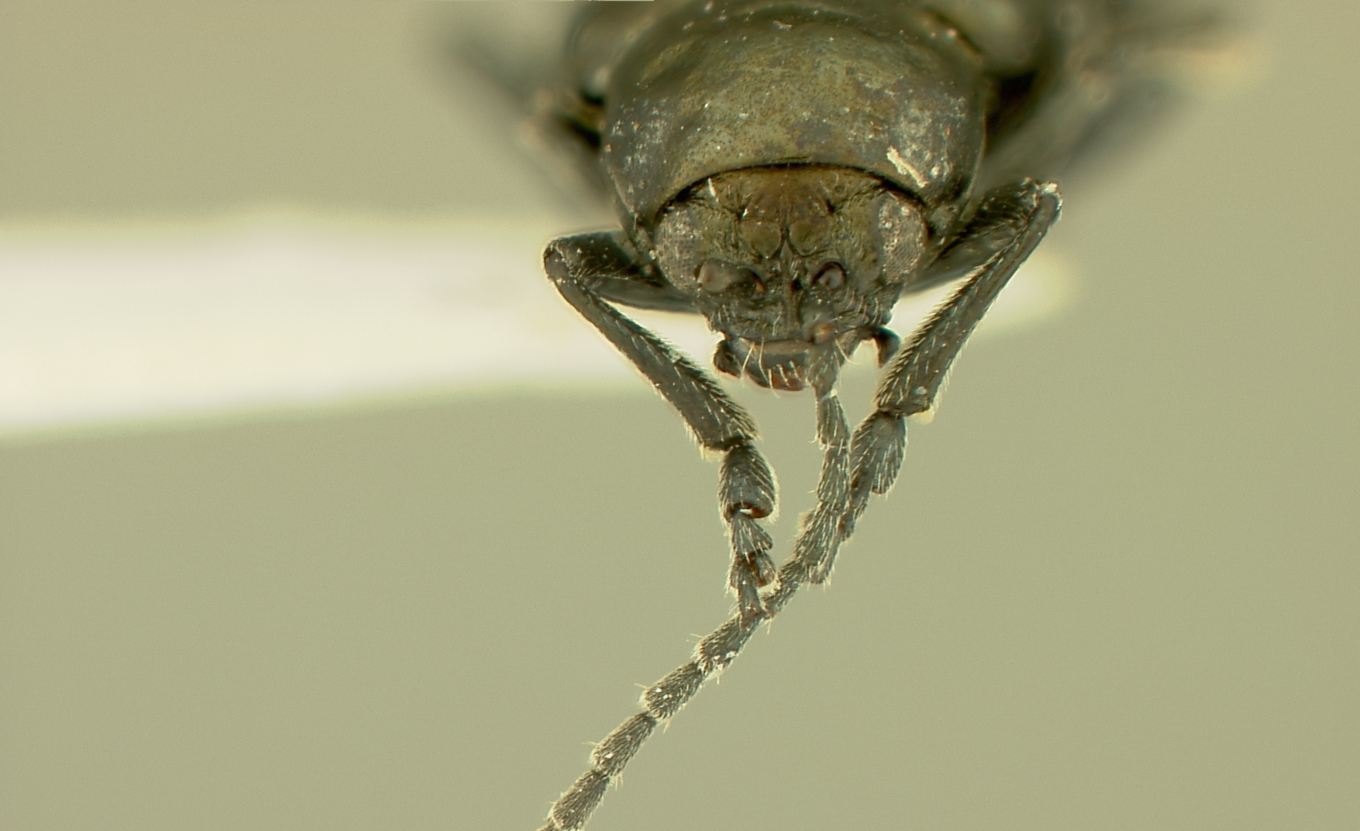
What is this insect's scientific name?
Altica caurina
